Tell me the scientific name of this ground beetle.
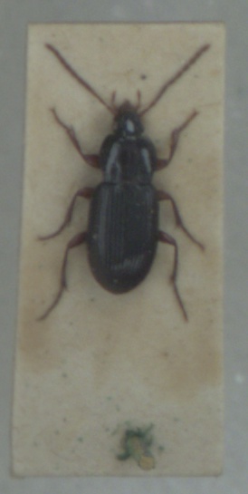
Pedius longicollis
